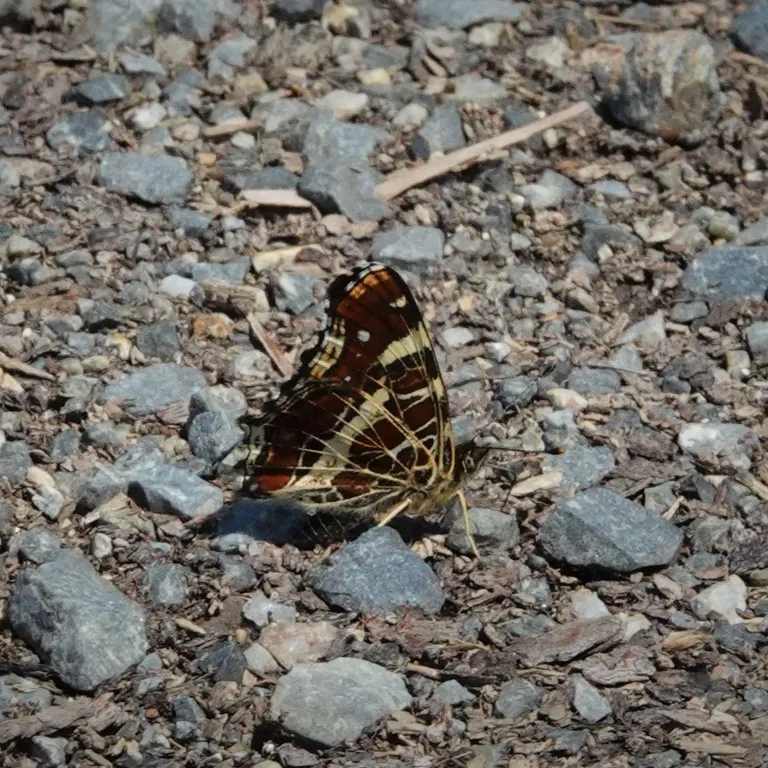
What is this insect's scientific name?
Araschnia levana
